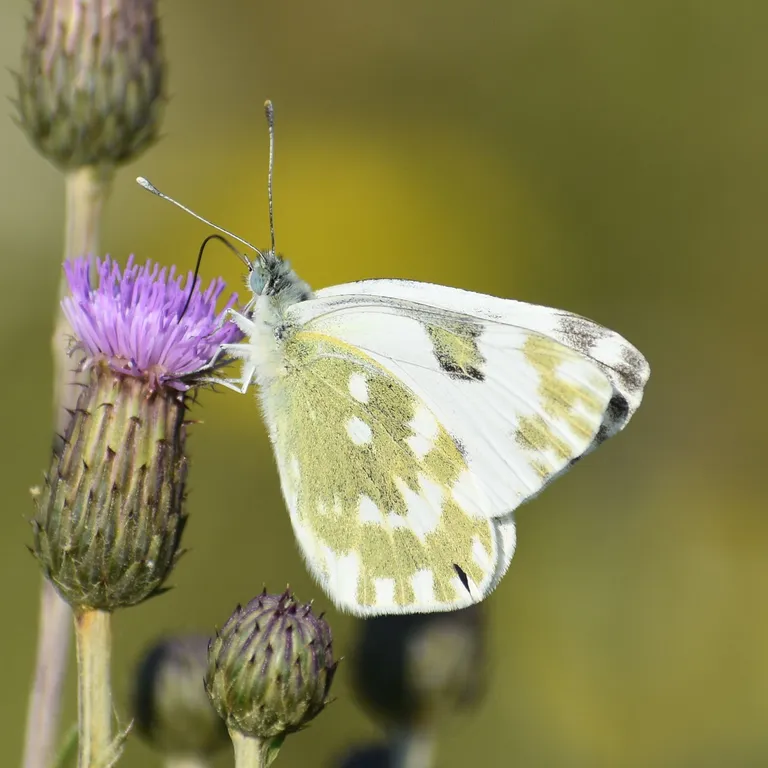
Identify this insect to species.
Pontia edusa
